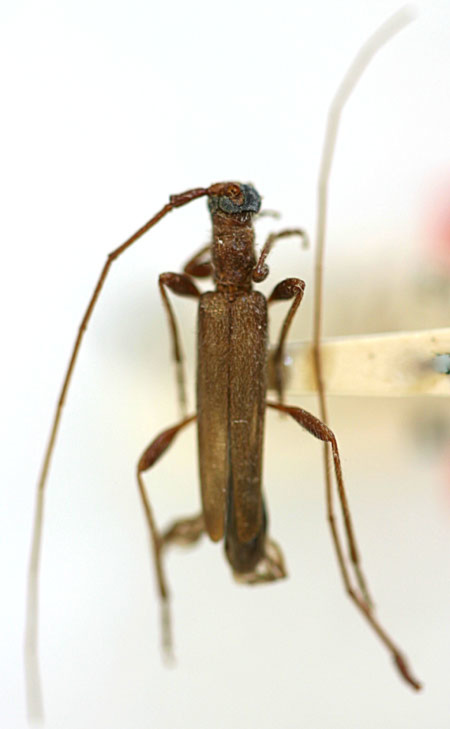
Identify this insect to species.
Idoemea oculata (also Styloxus fulleri)
